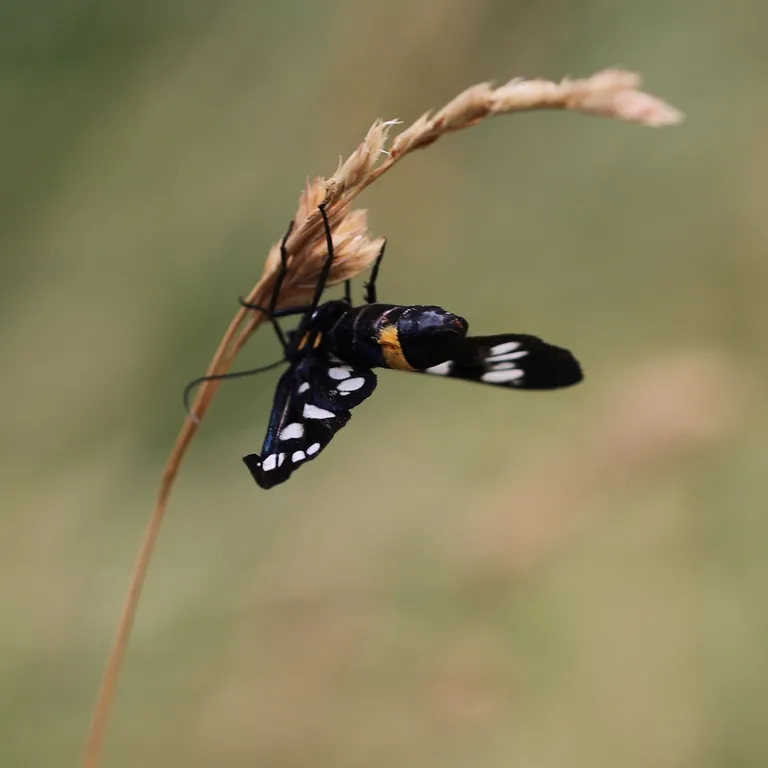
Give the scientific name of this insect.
Amata phegea
